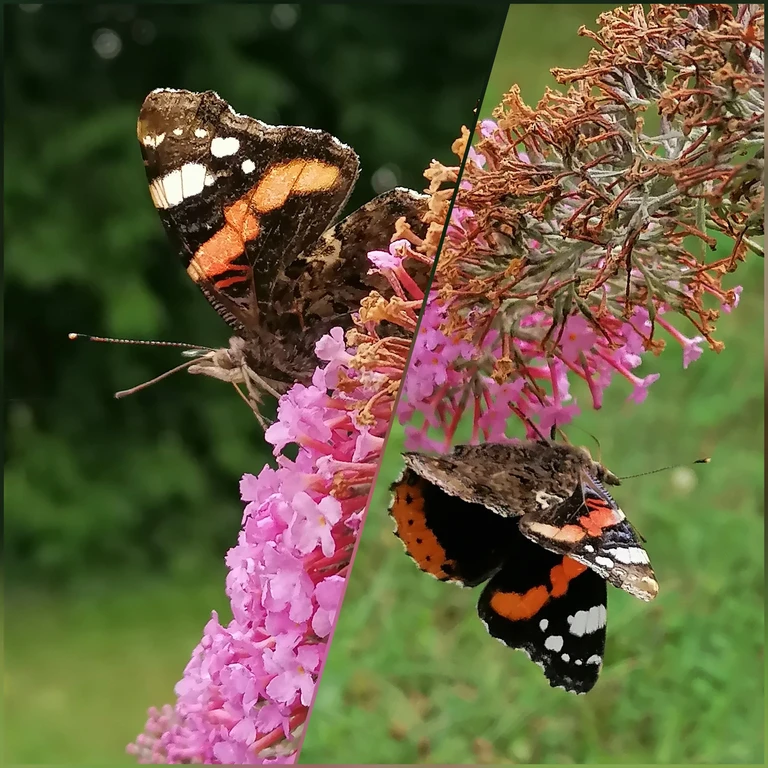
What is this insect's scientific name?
Vanessa atalanta
